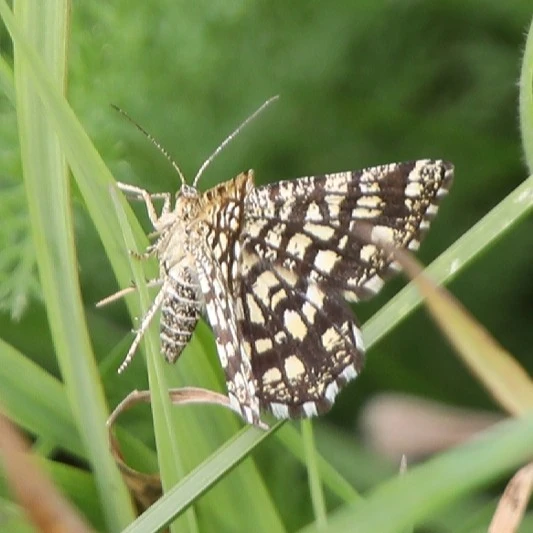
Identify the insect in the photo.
Chiasmia clathrata
